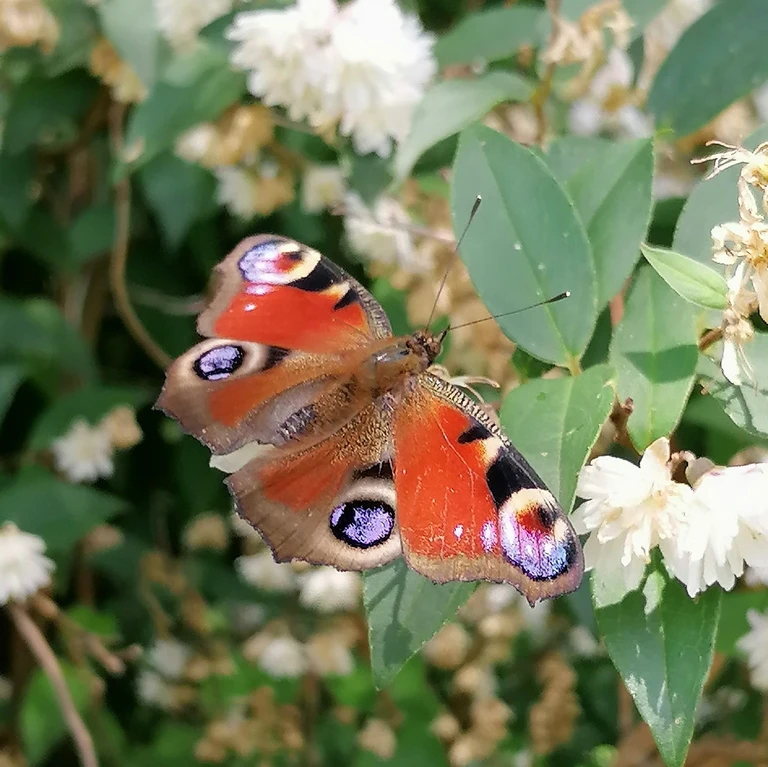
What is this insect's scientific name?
Aglais io
